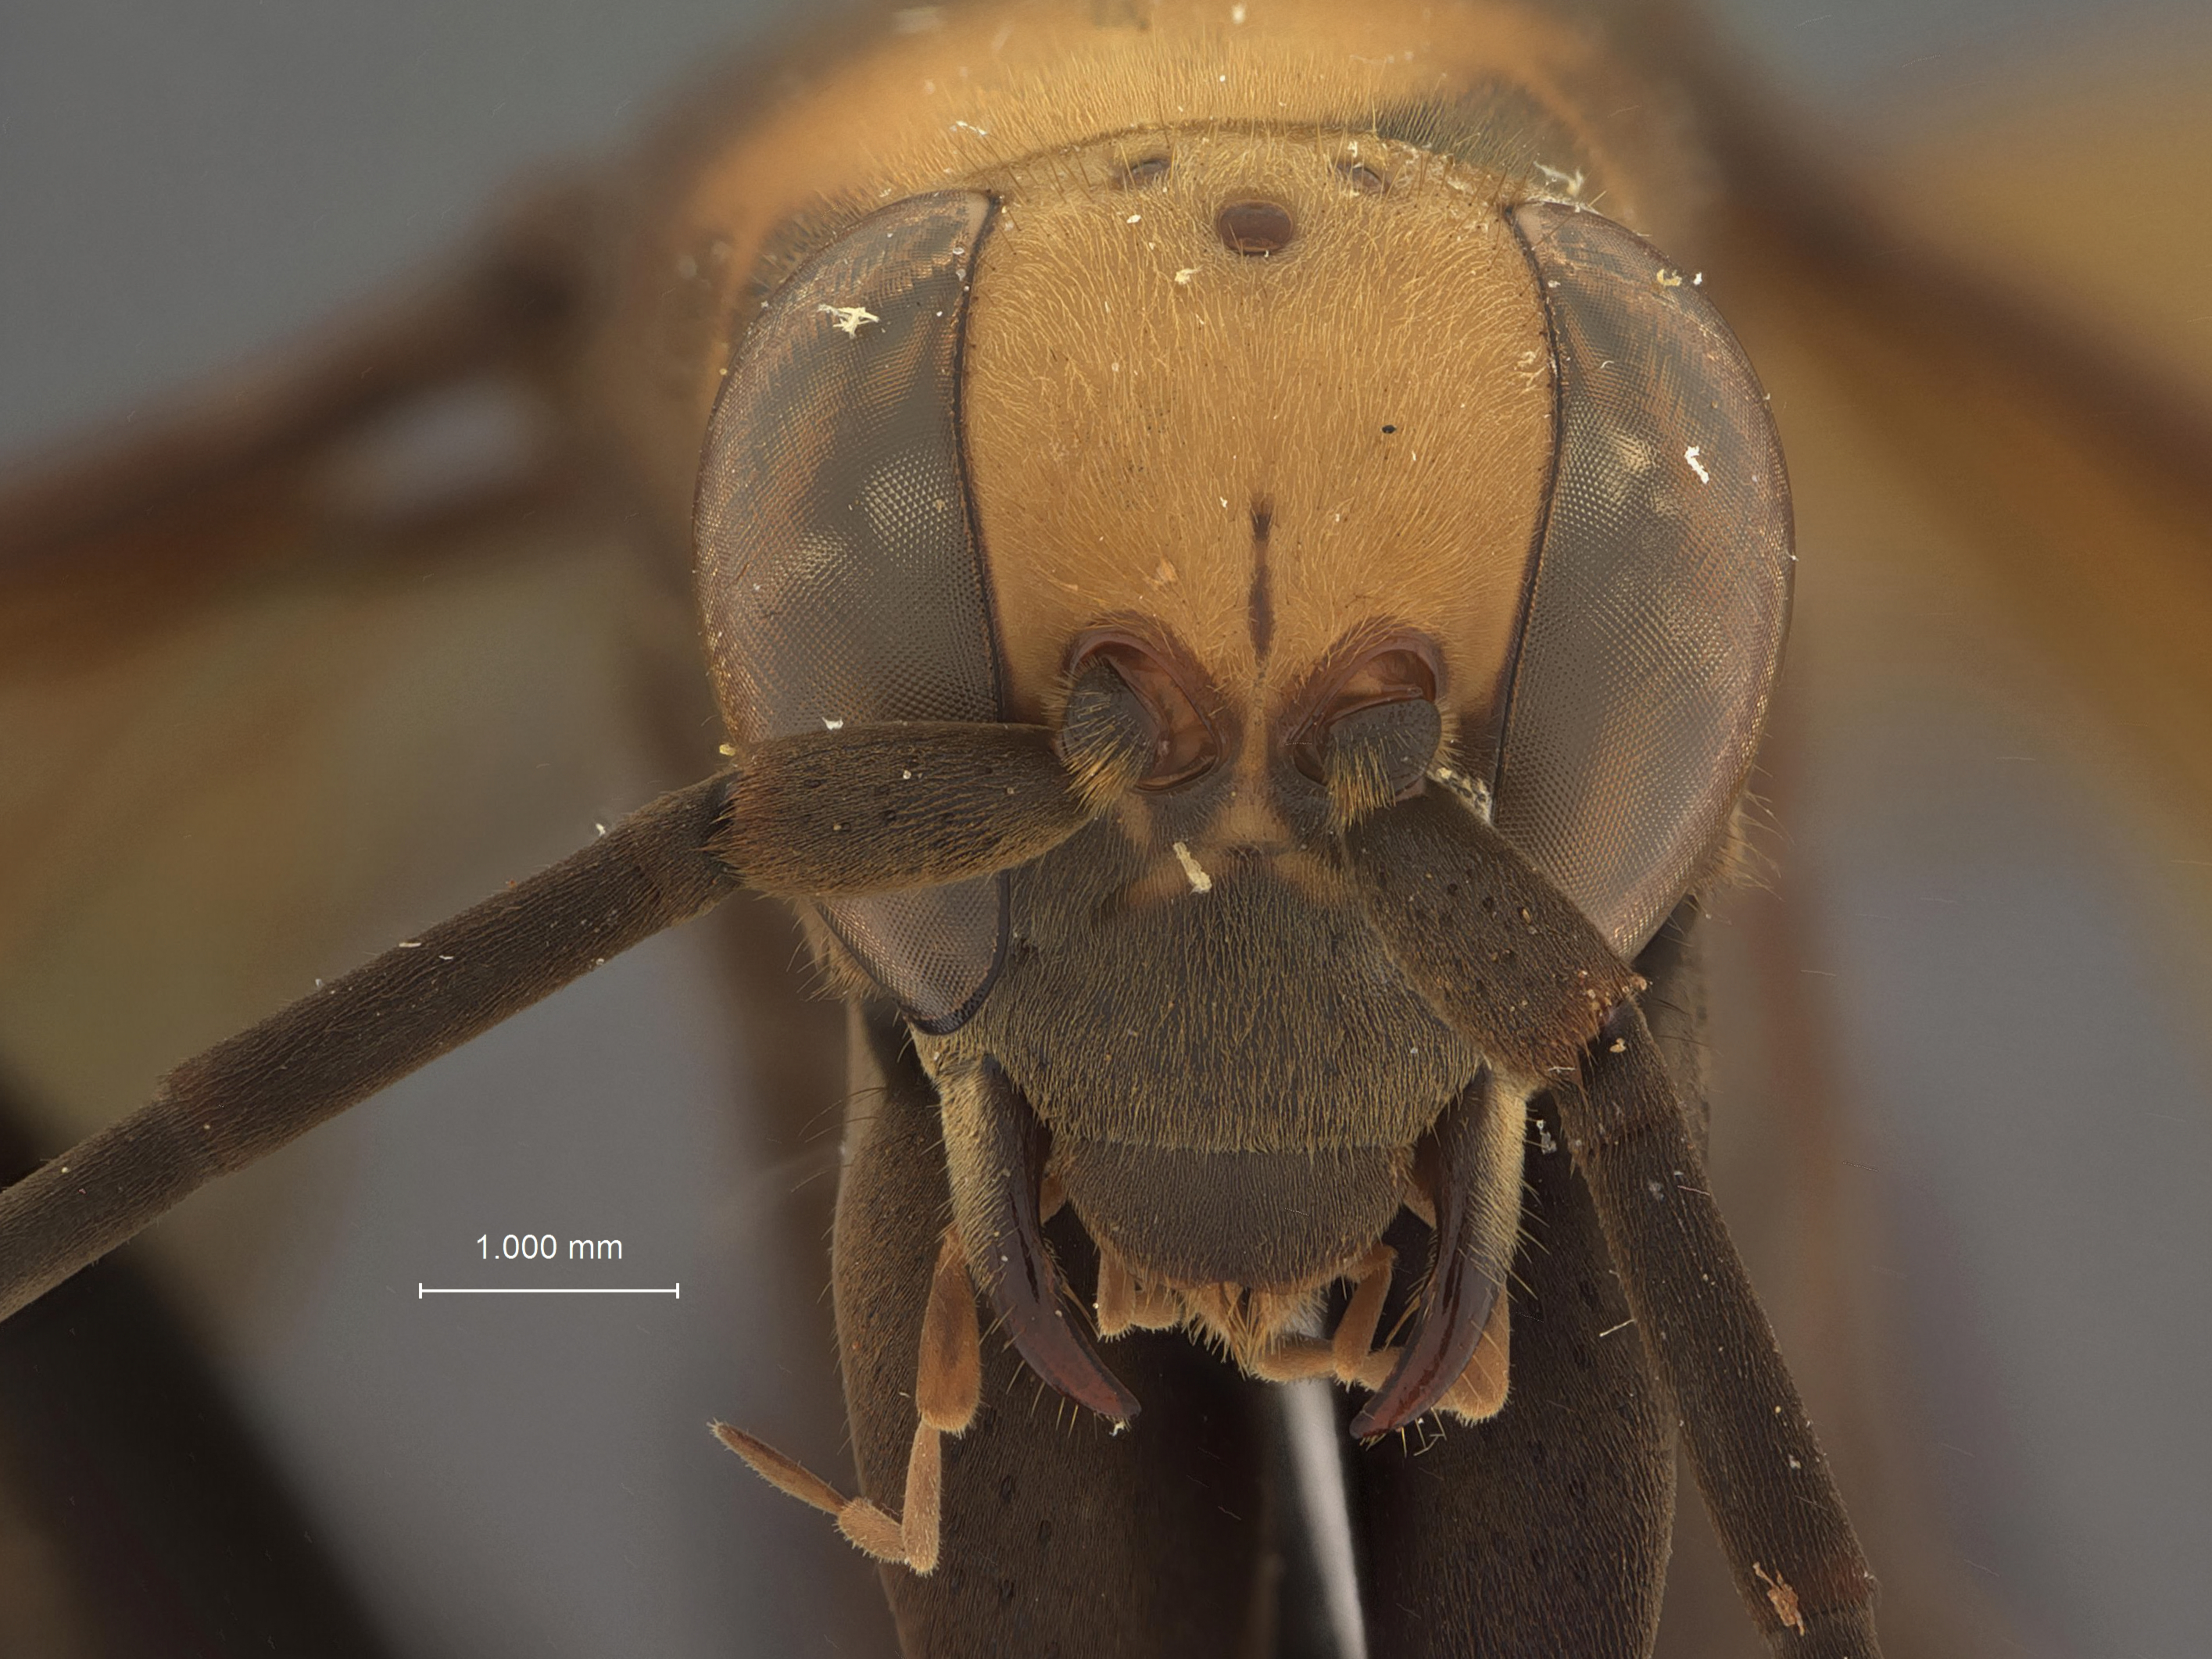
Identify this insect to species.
Minotocyphus formosanus
